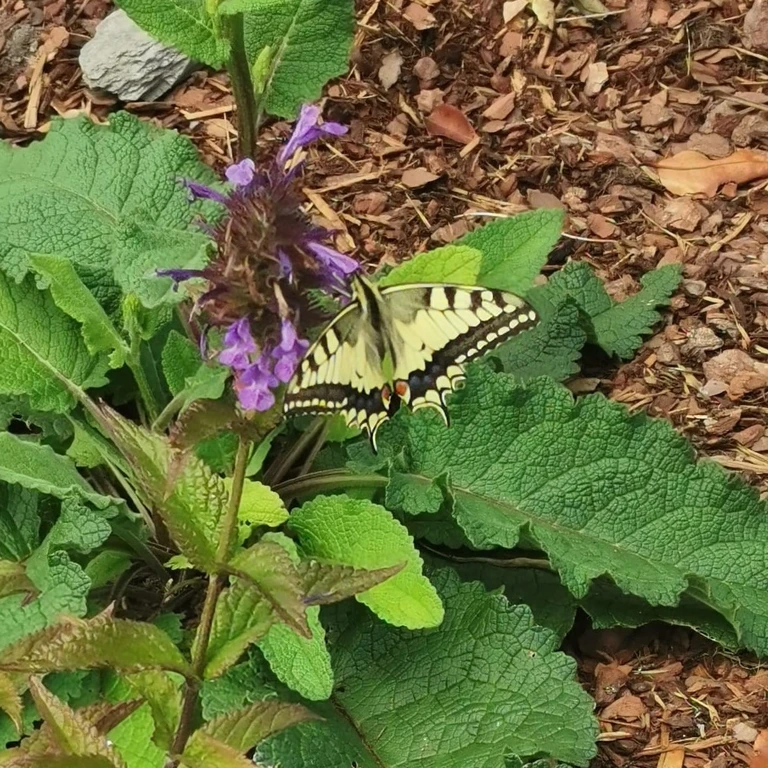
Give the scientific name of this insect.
Papilio machaon
